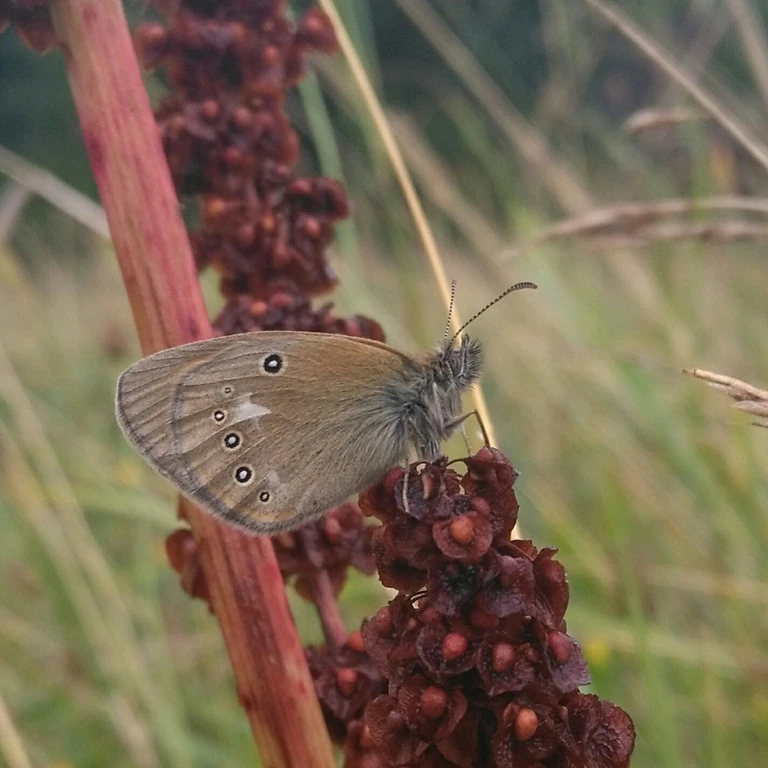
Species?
Coenonympha glycerion (also Coenonympha iphis)
